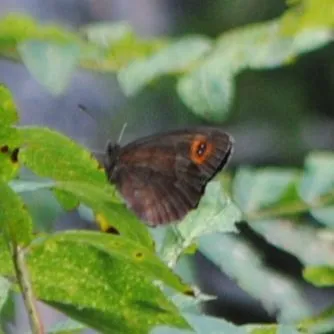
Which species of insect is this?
Erebia aethiops
